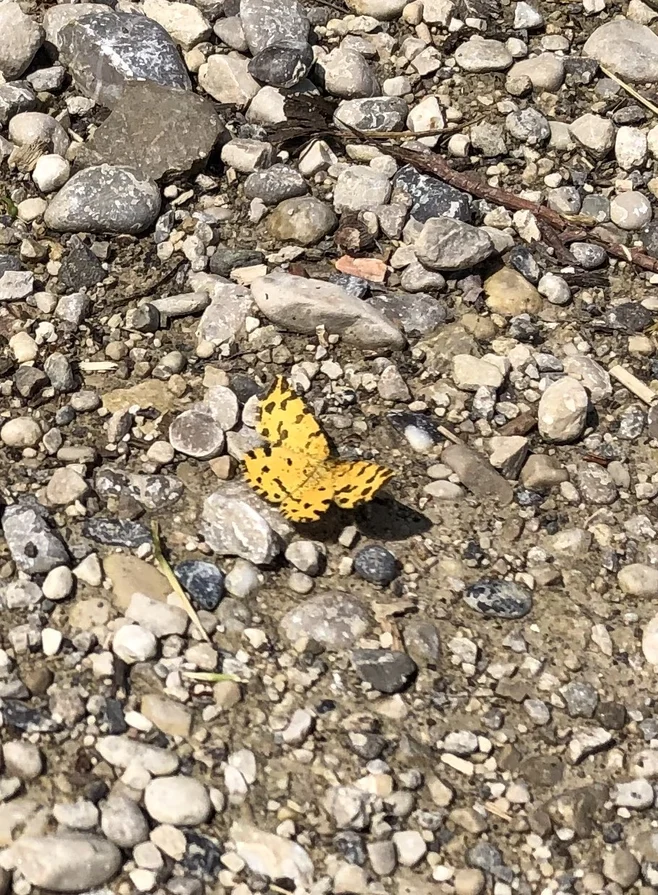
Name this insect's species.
Pseudopanthera macularia
